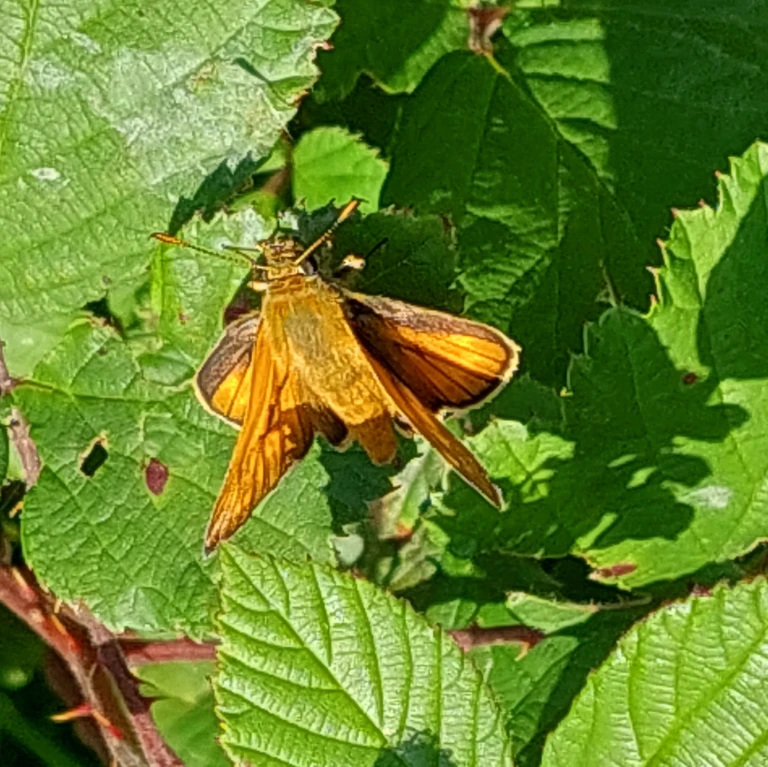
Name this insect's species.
Ochlodes sylvanus (also Ochlodes venata)
